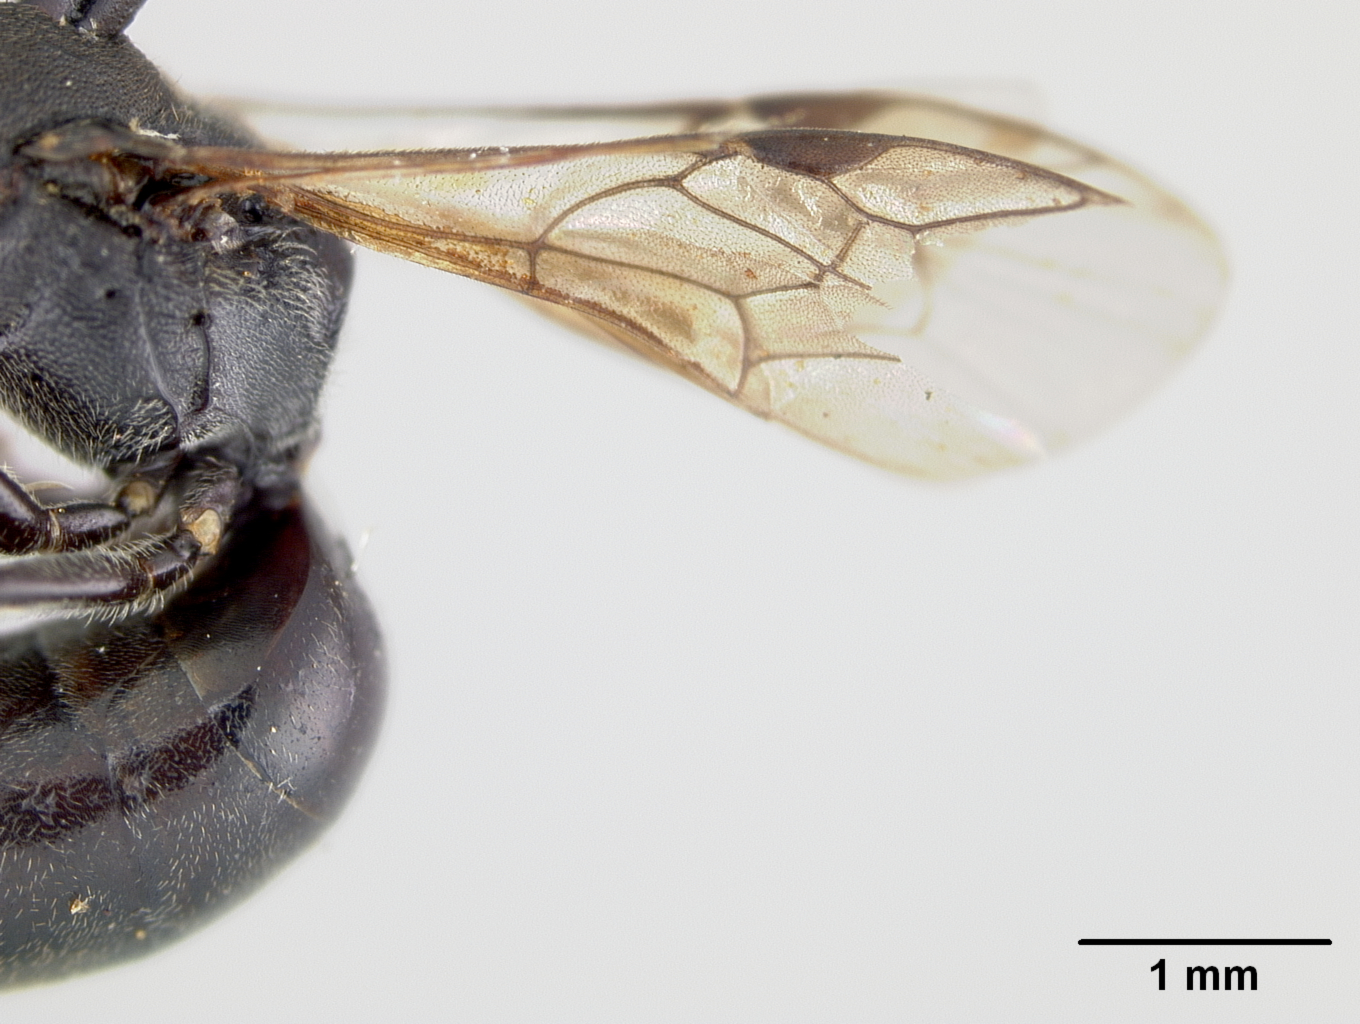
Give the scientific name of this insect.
Hylaeus lavrushini
